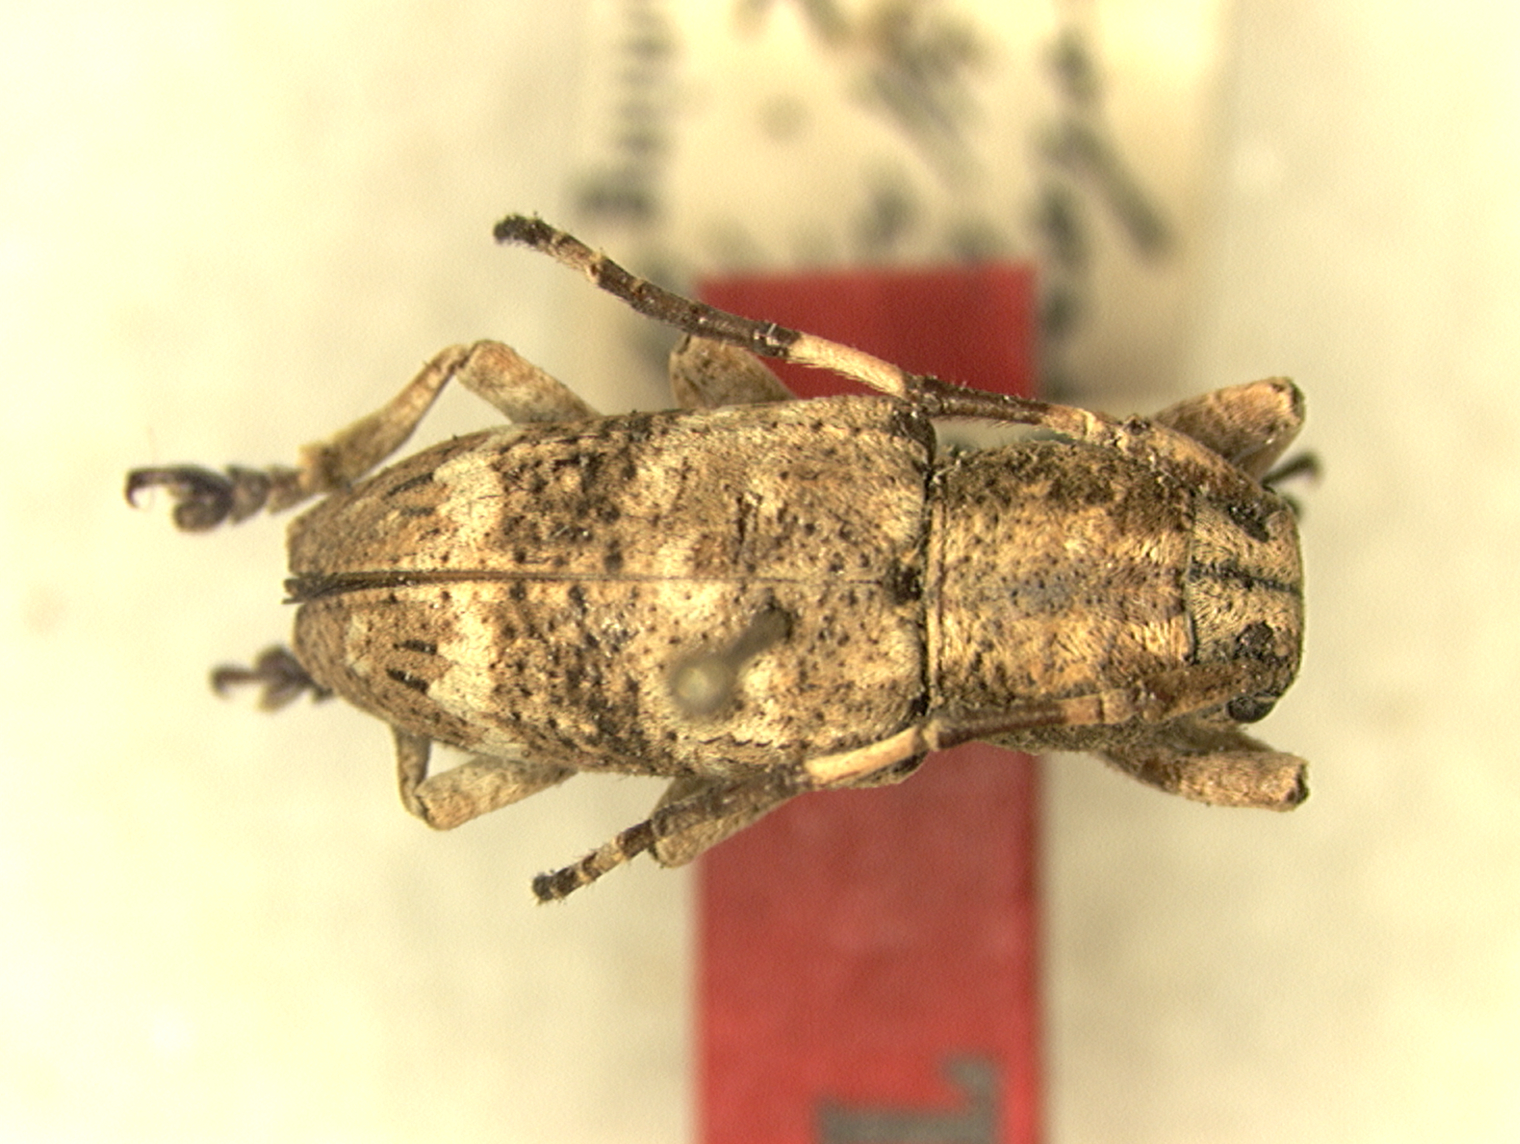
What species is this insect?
Pterolophia trivittata
